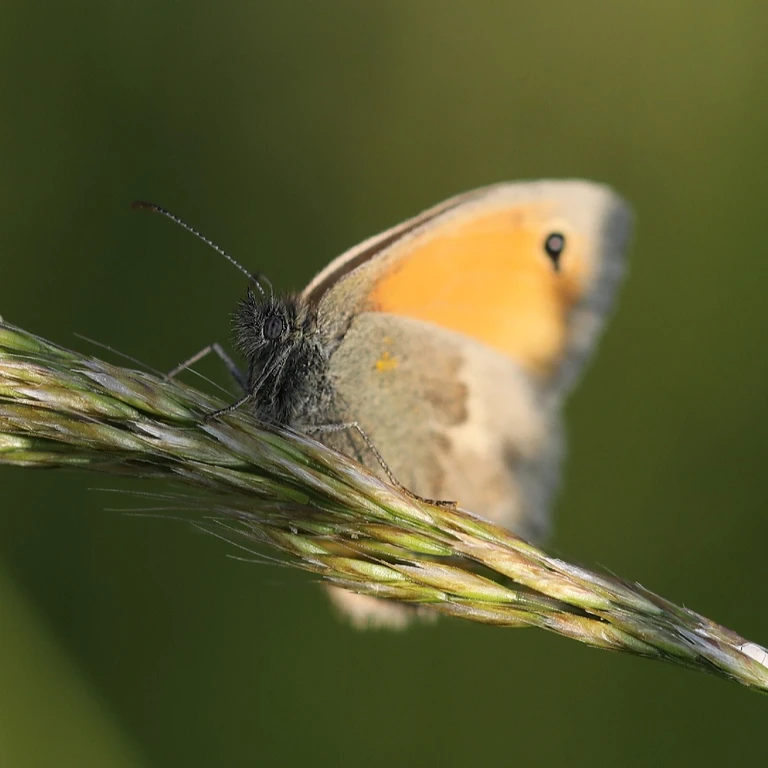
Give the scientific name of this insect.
Coenonympha pamphilus
